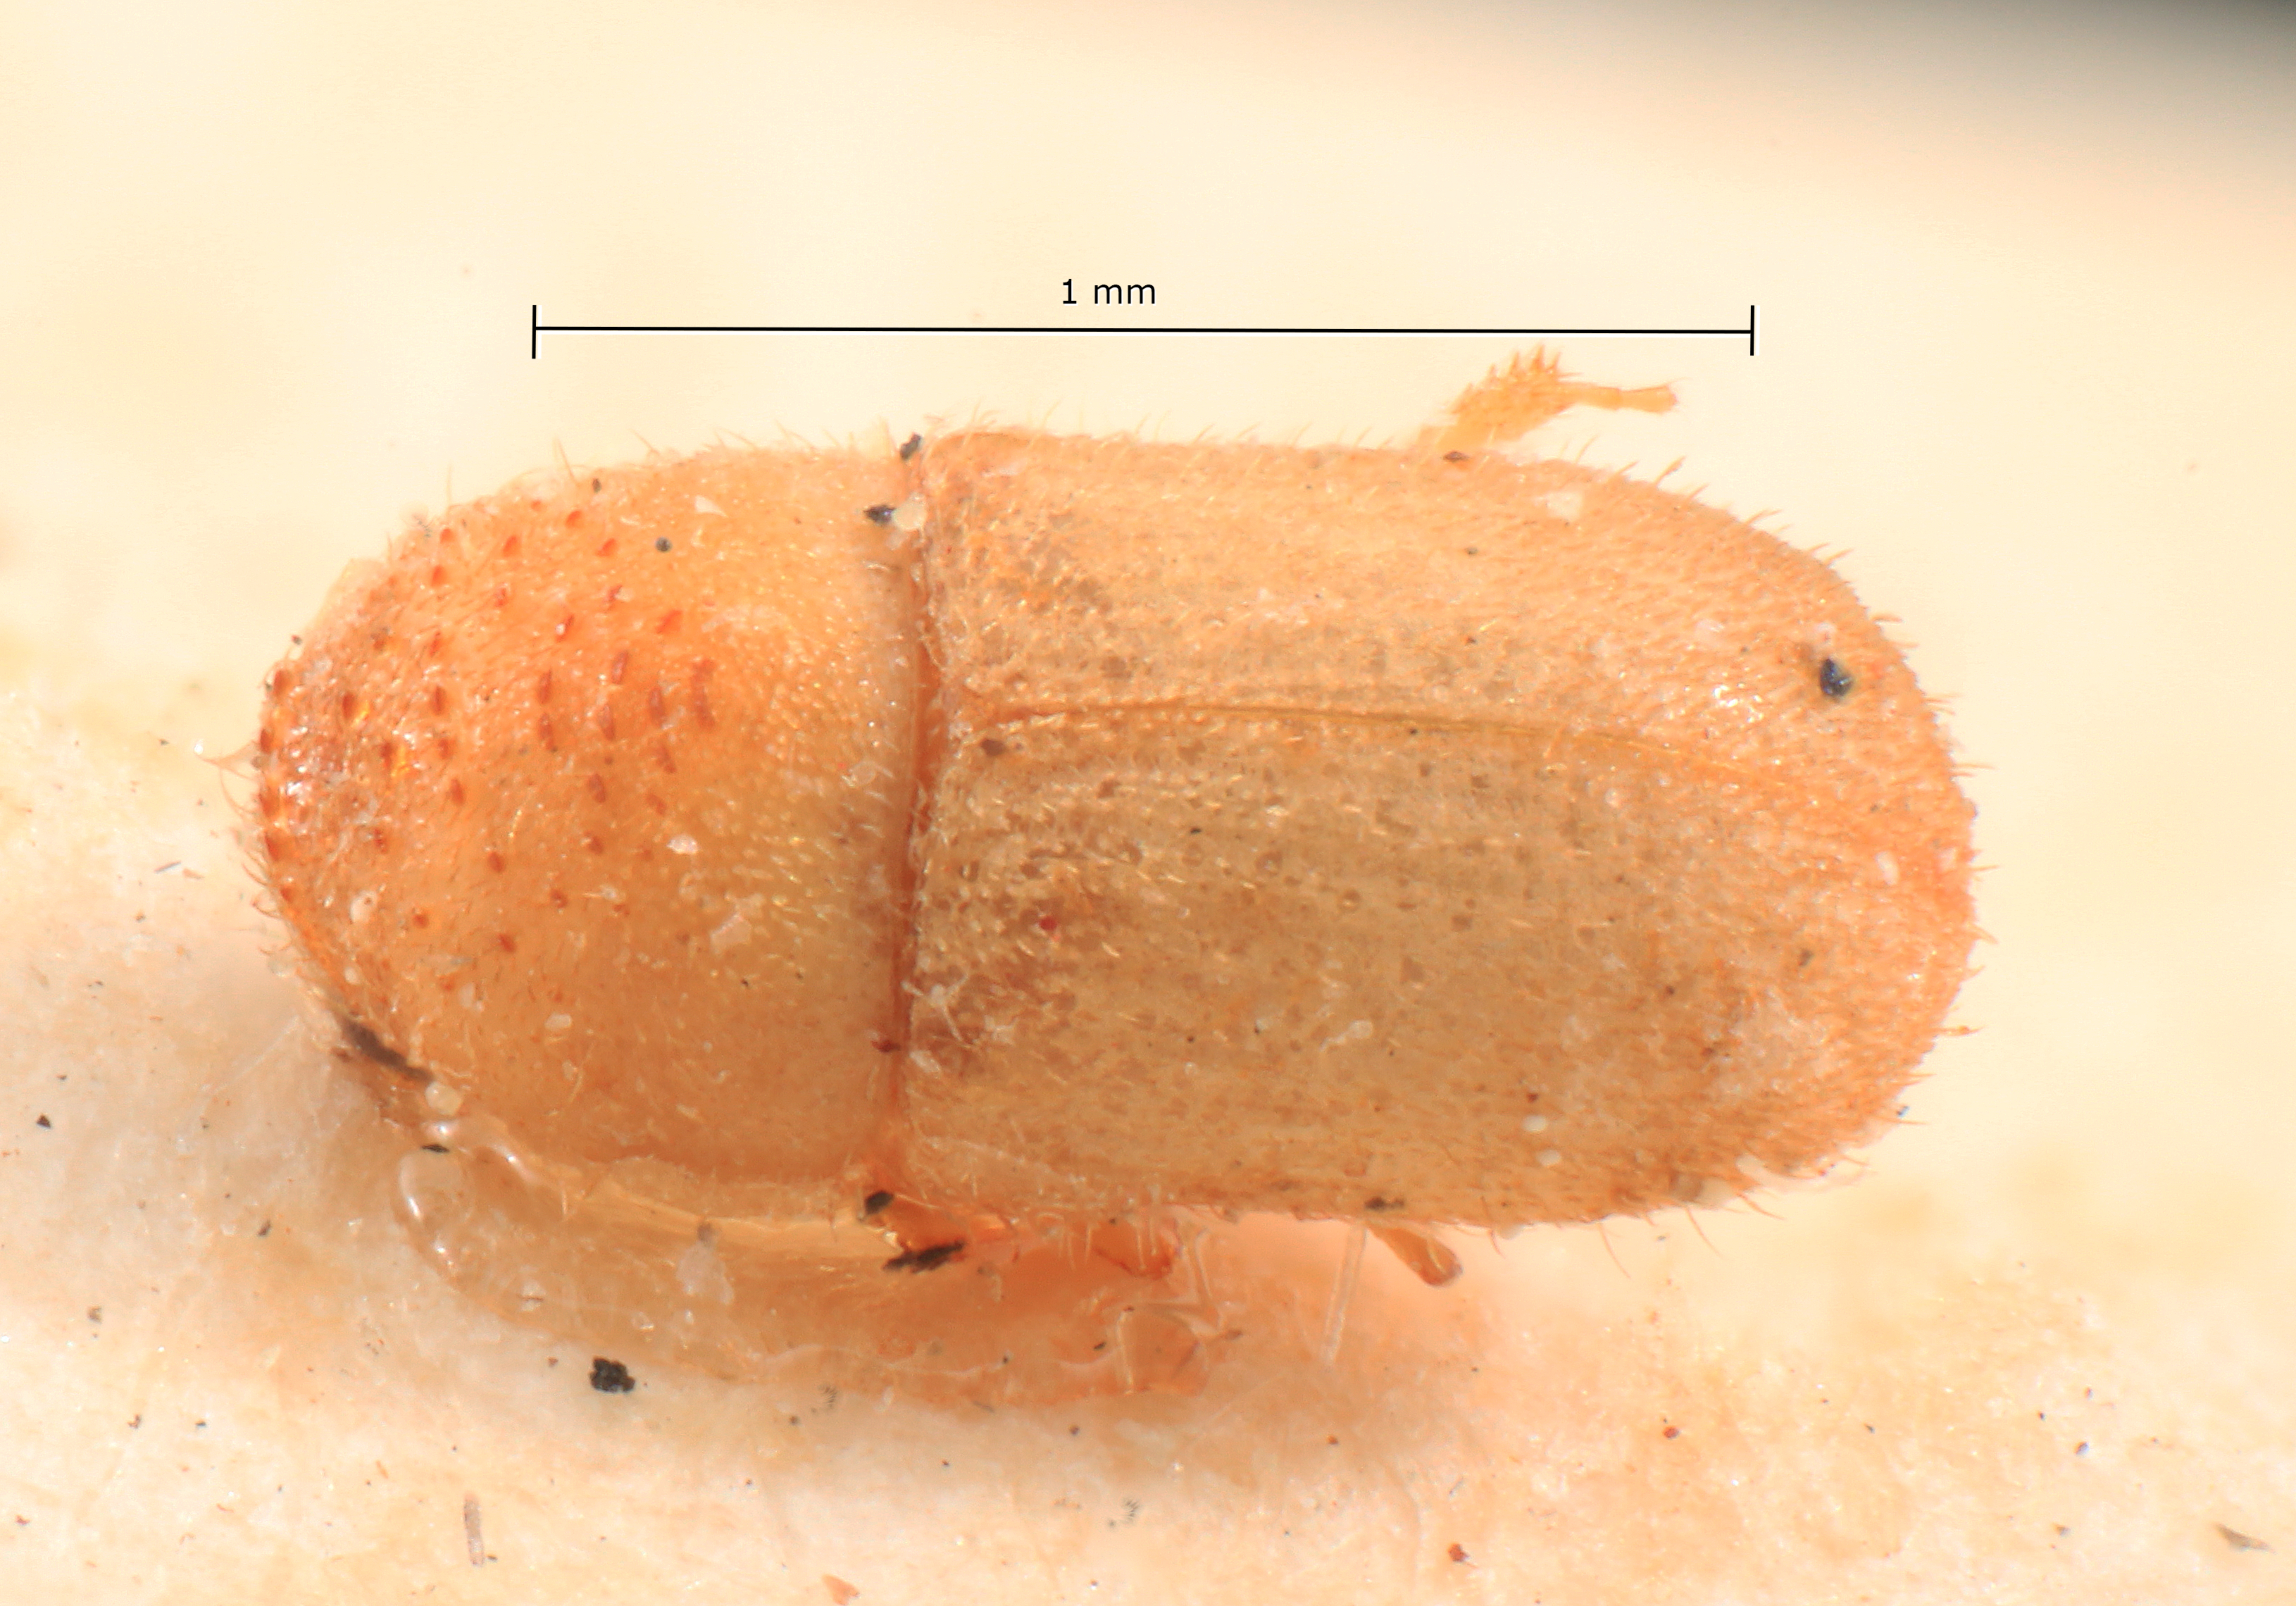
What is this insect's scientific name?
Cryphalus pini
